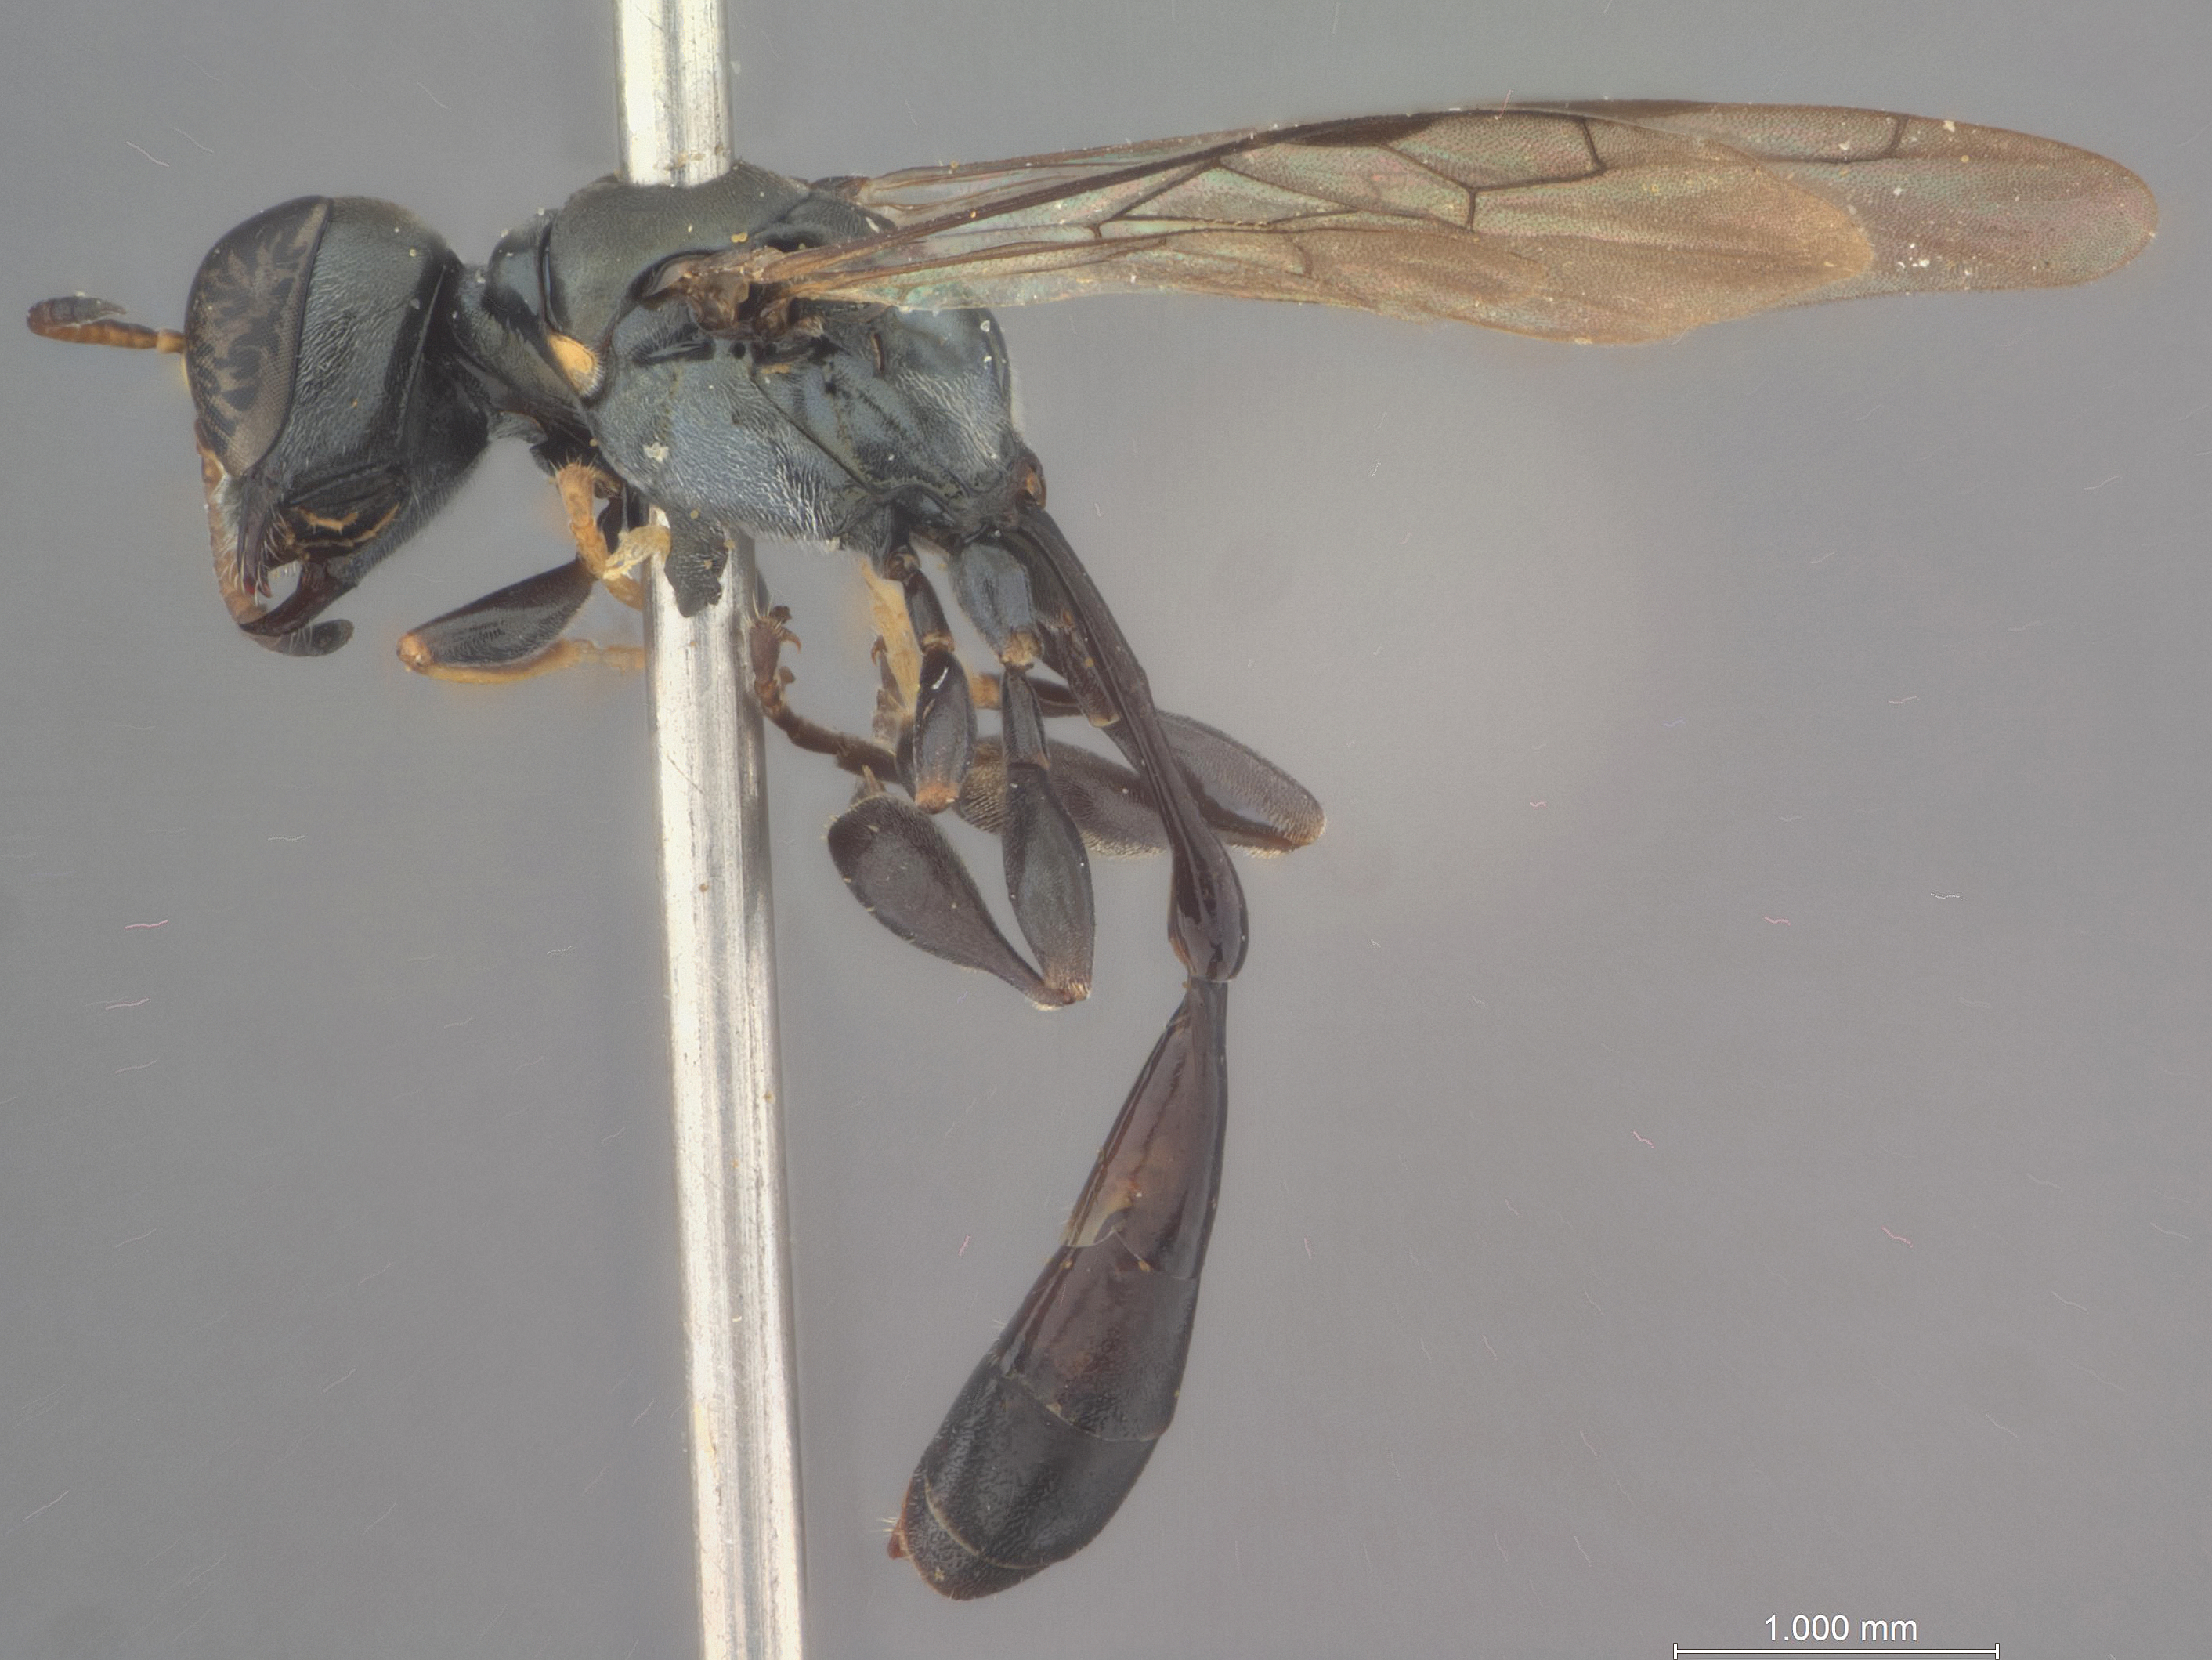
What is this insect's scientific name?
Rhopalum wusheense
